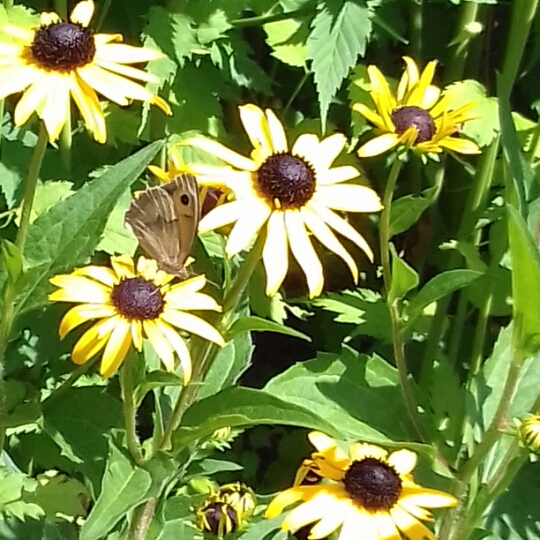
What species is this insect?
Maniola jurtina
